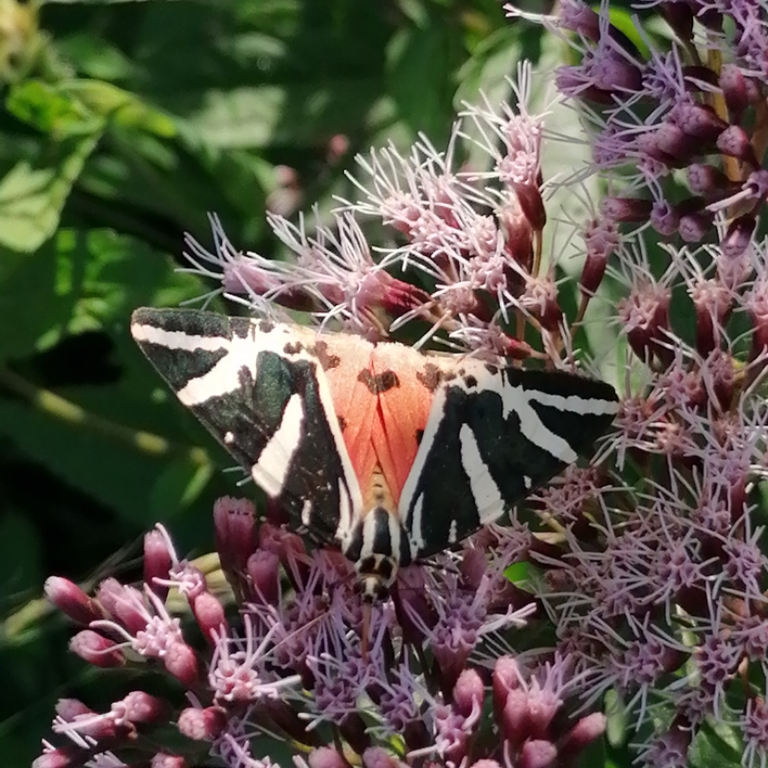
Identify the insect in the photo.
Euplagia quadripunctaria
